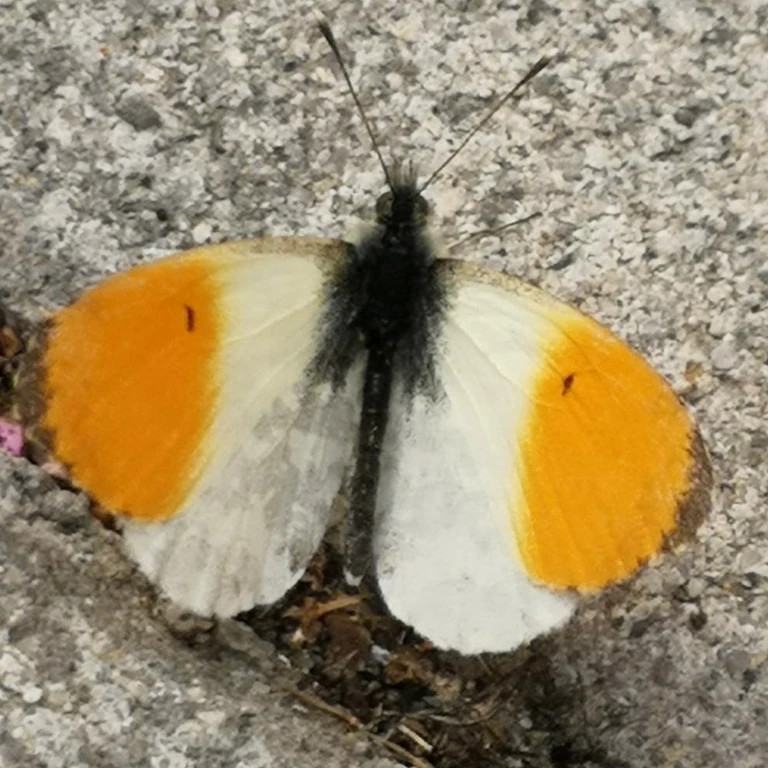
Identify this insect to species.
Anthocharis cardamines
